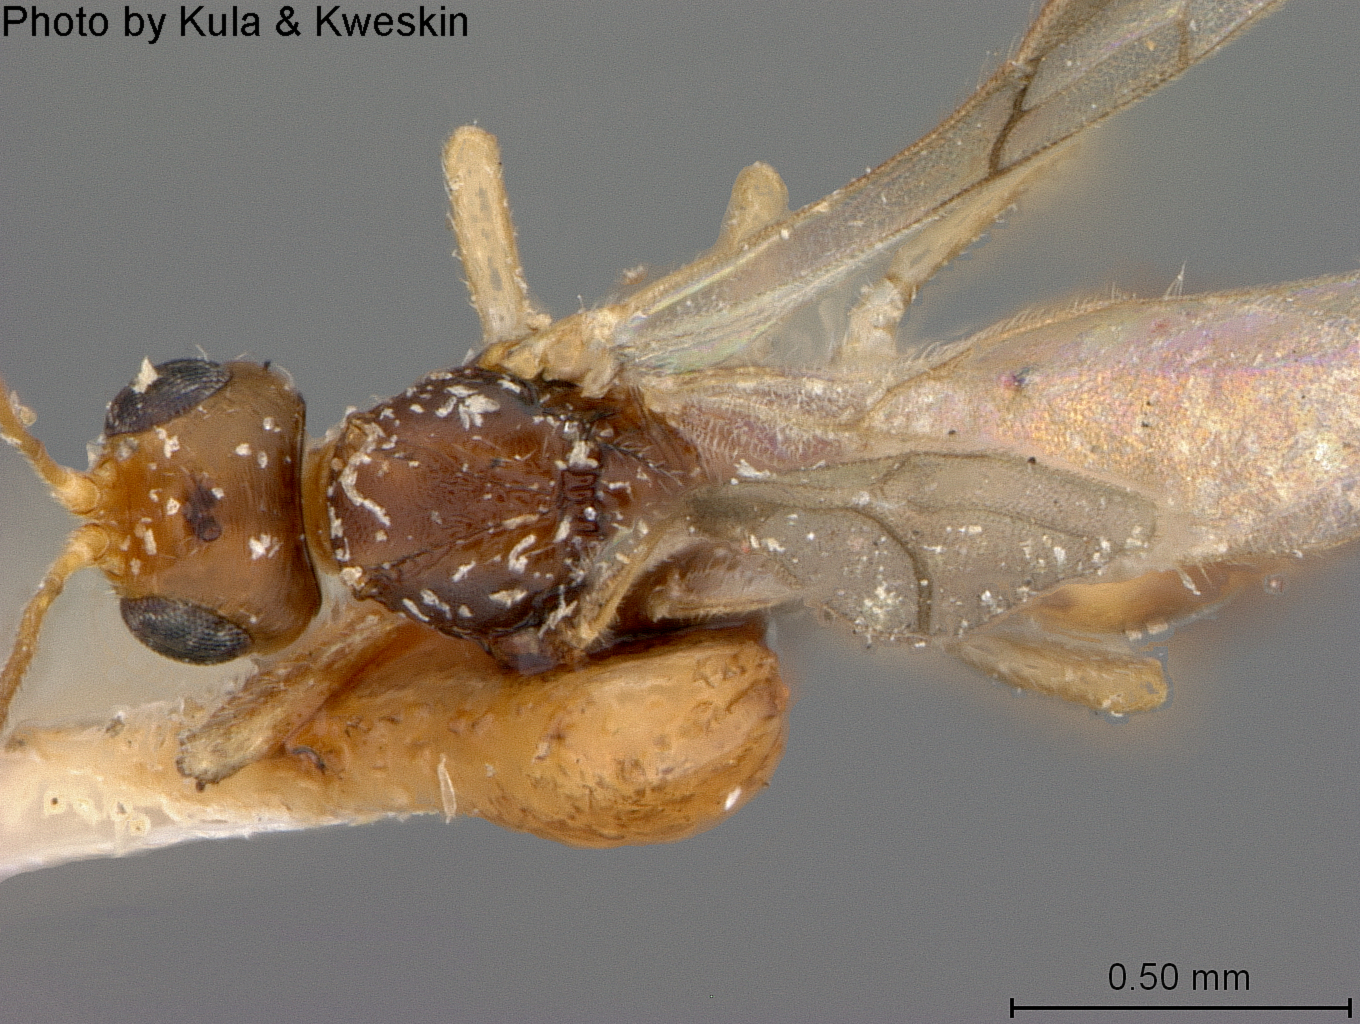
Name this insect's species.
Aivalykus nearctius
